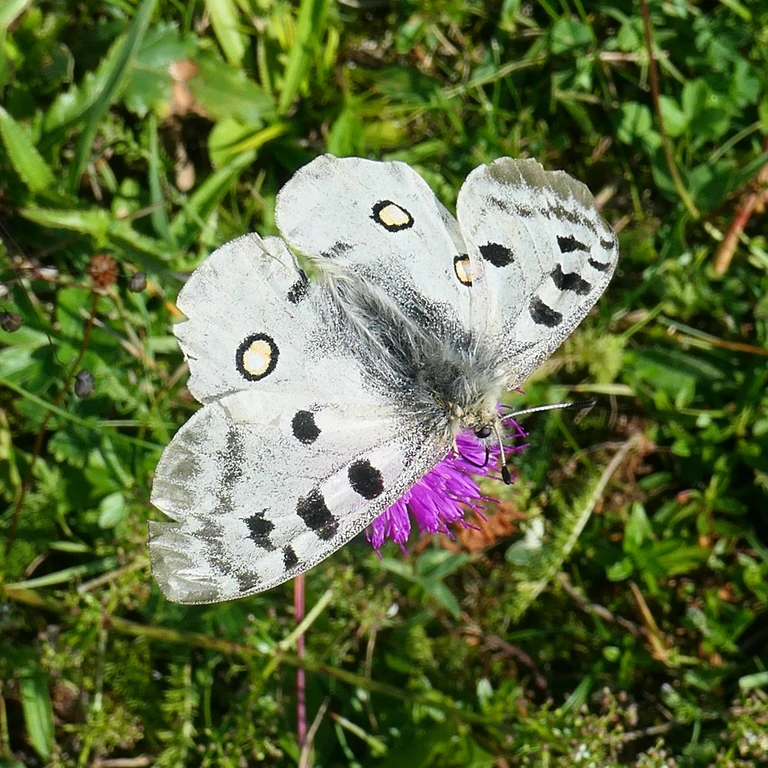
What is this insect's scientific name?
Parnassius apollo
